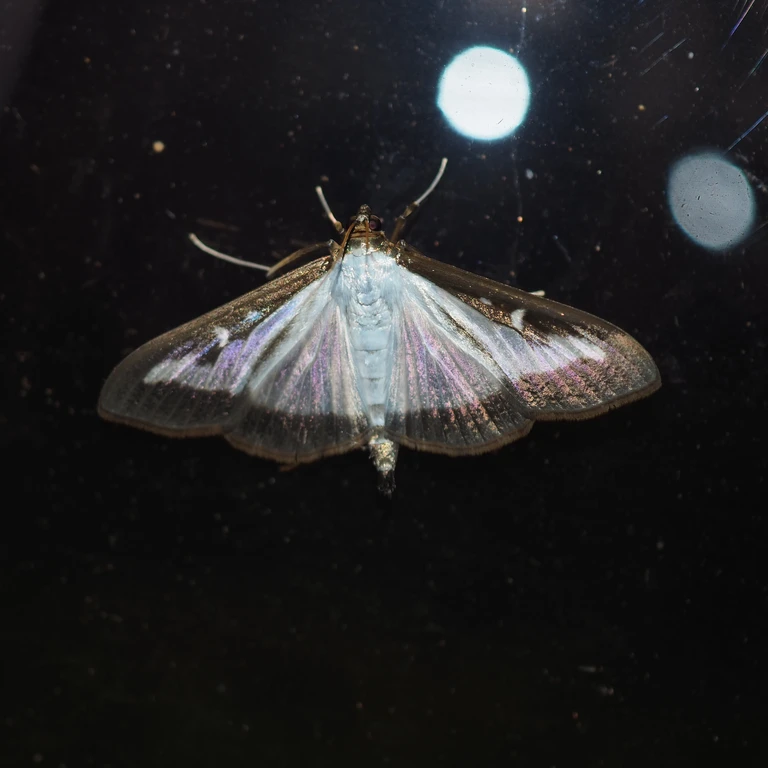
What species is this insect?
Cydalima perspectalis
